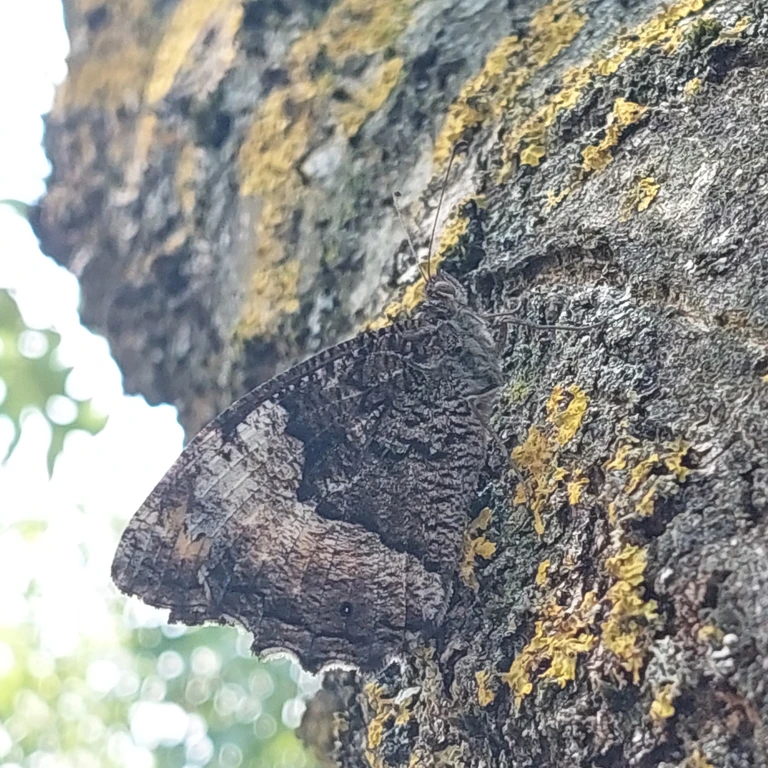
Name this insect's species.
Hipparchia fagi
